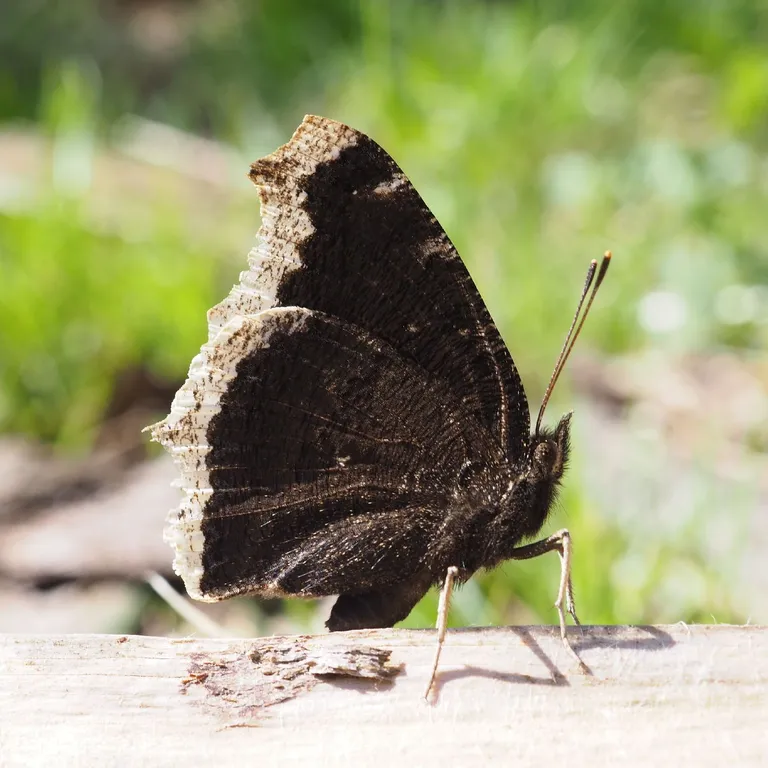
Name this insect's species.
Nymphalis antiopa
